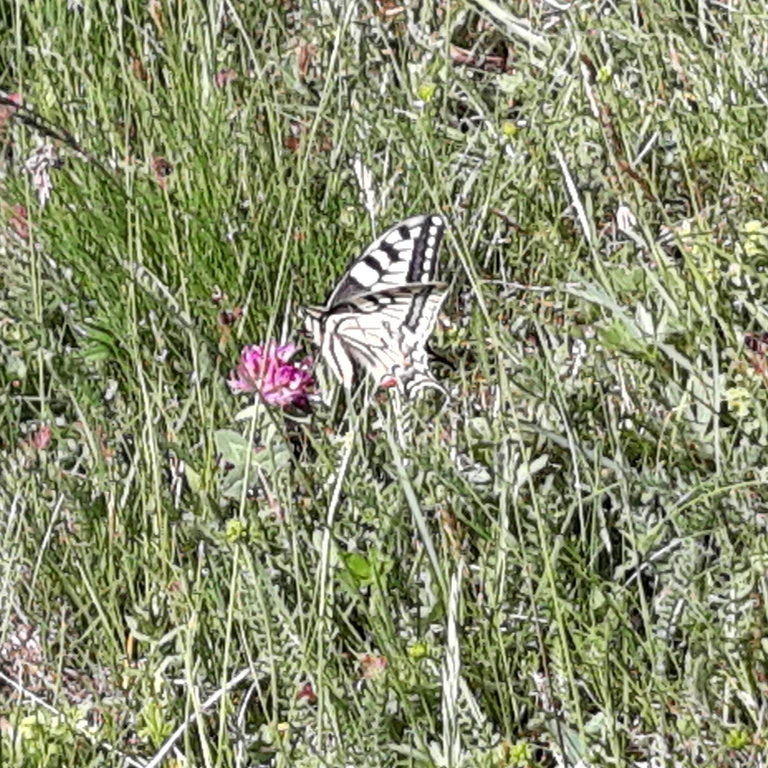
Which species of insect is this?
Papilio machaon
